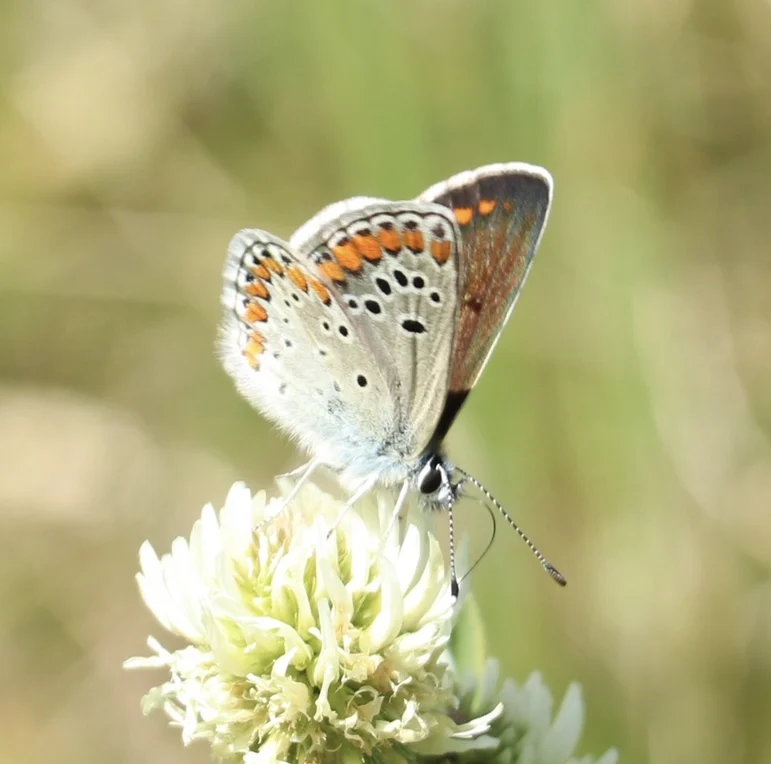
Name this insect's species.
Aricia agestis/artaxerxes
